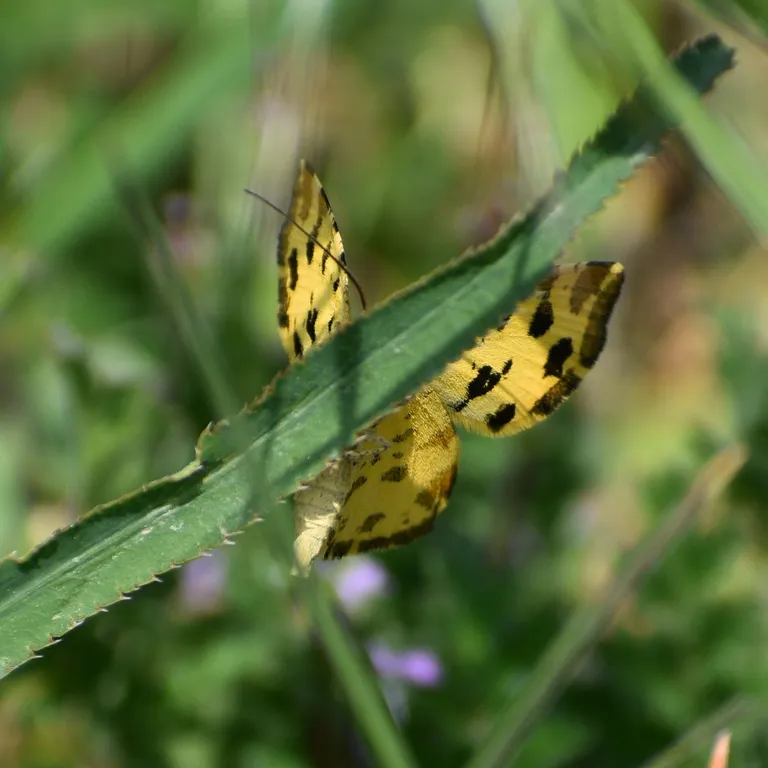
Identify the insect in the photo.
Pseudopanthera macularia
